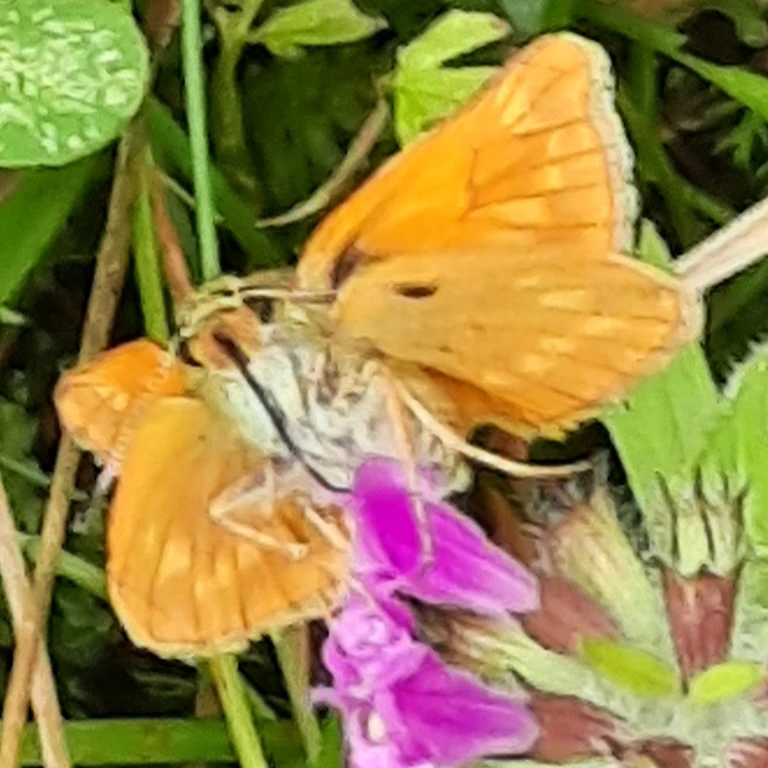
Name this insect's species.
Ochlodes sylvanus (also Ochlodes venata)
